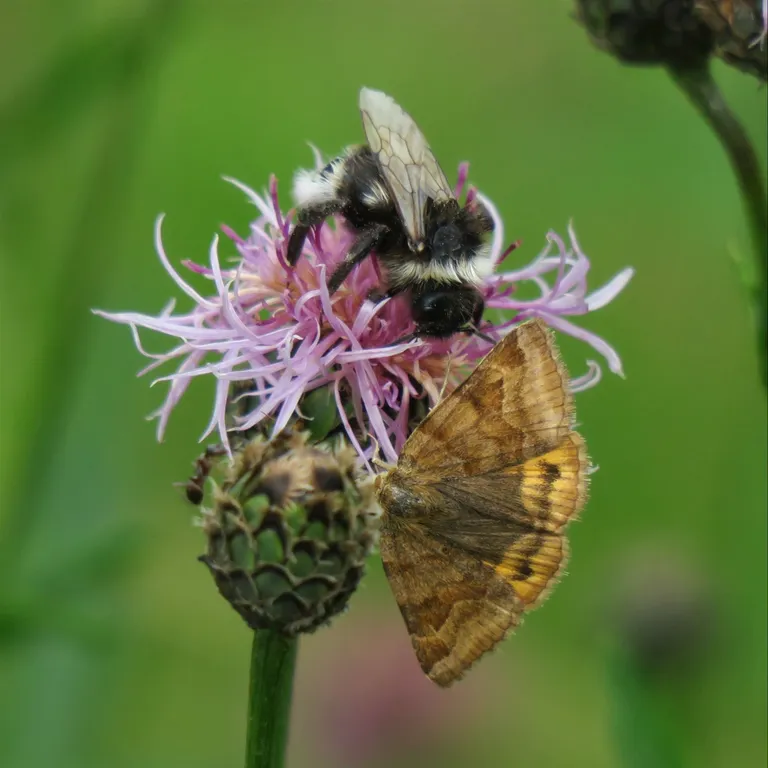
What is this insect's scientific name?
Euclidia glyphica
